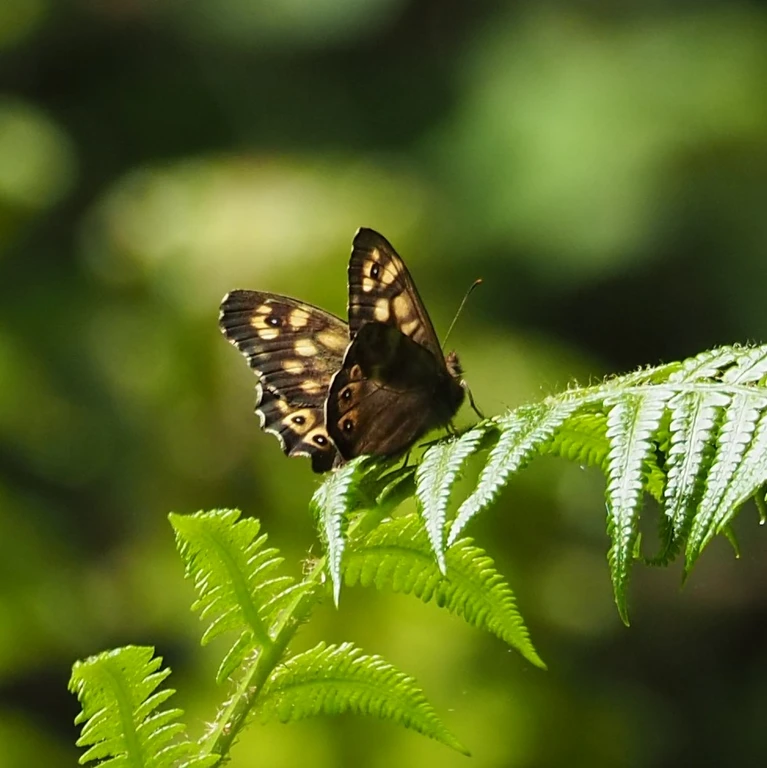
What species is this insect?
Pararge aegeria
